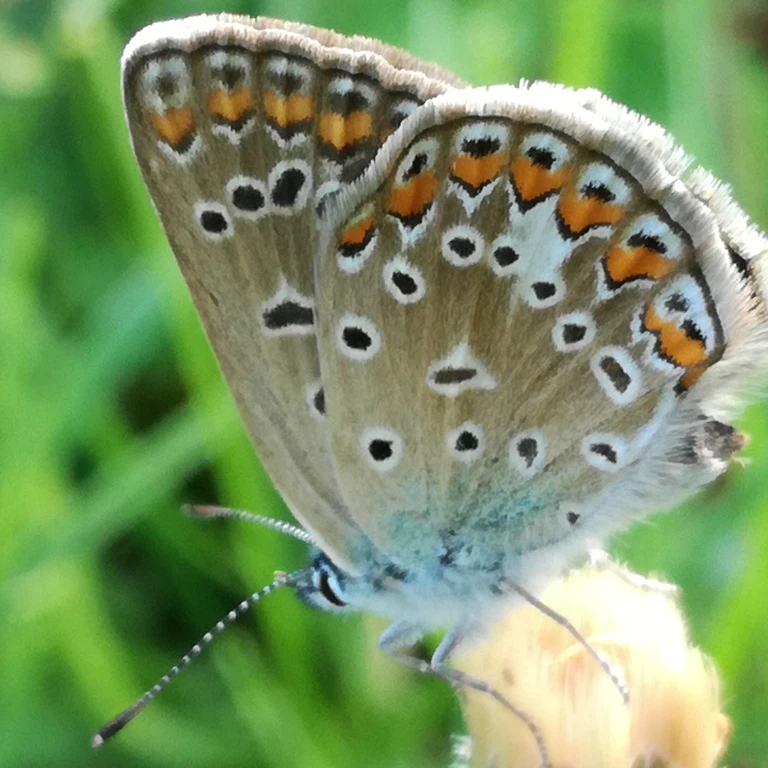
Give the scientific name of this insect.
Polyommatus icarus
